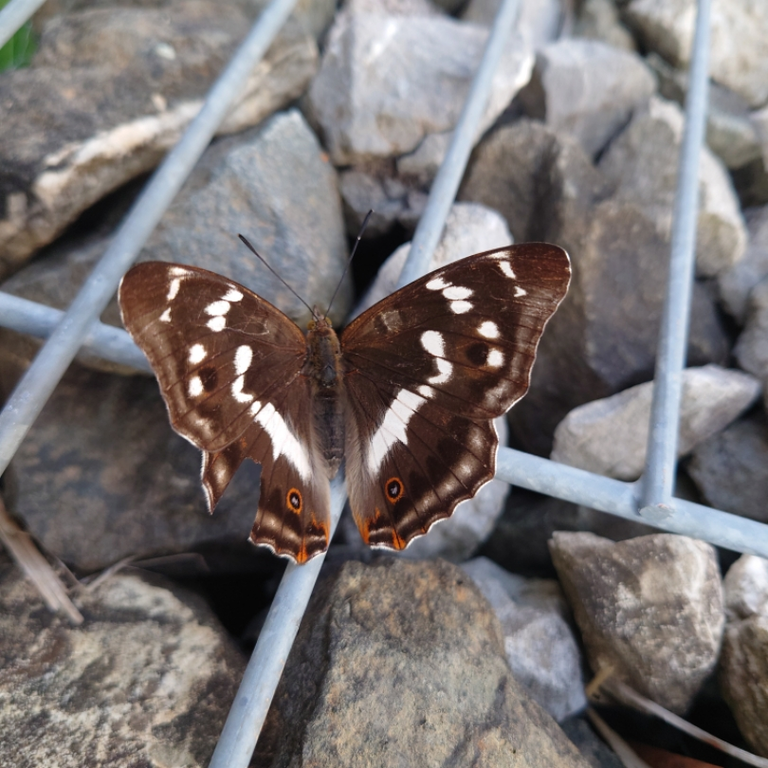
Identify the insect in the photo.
Apatura iris
